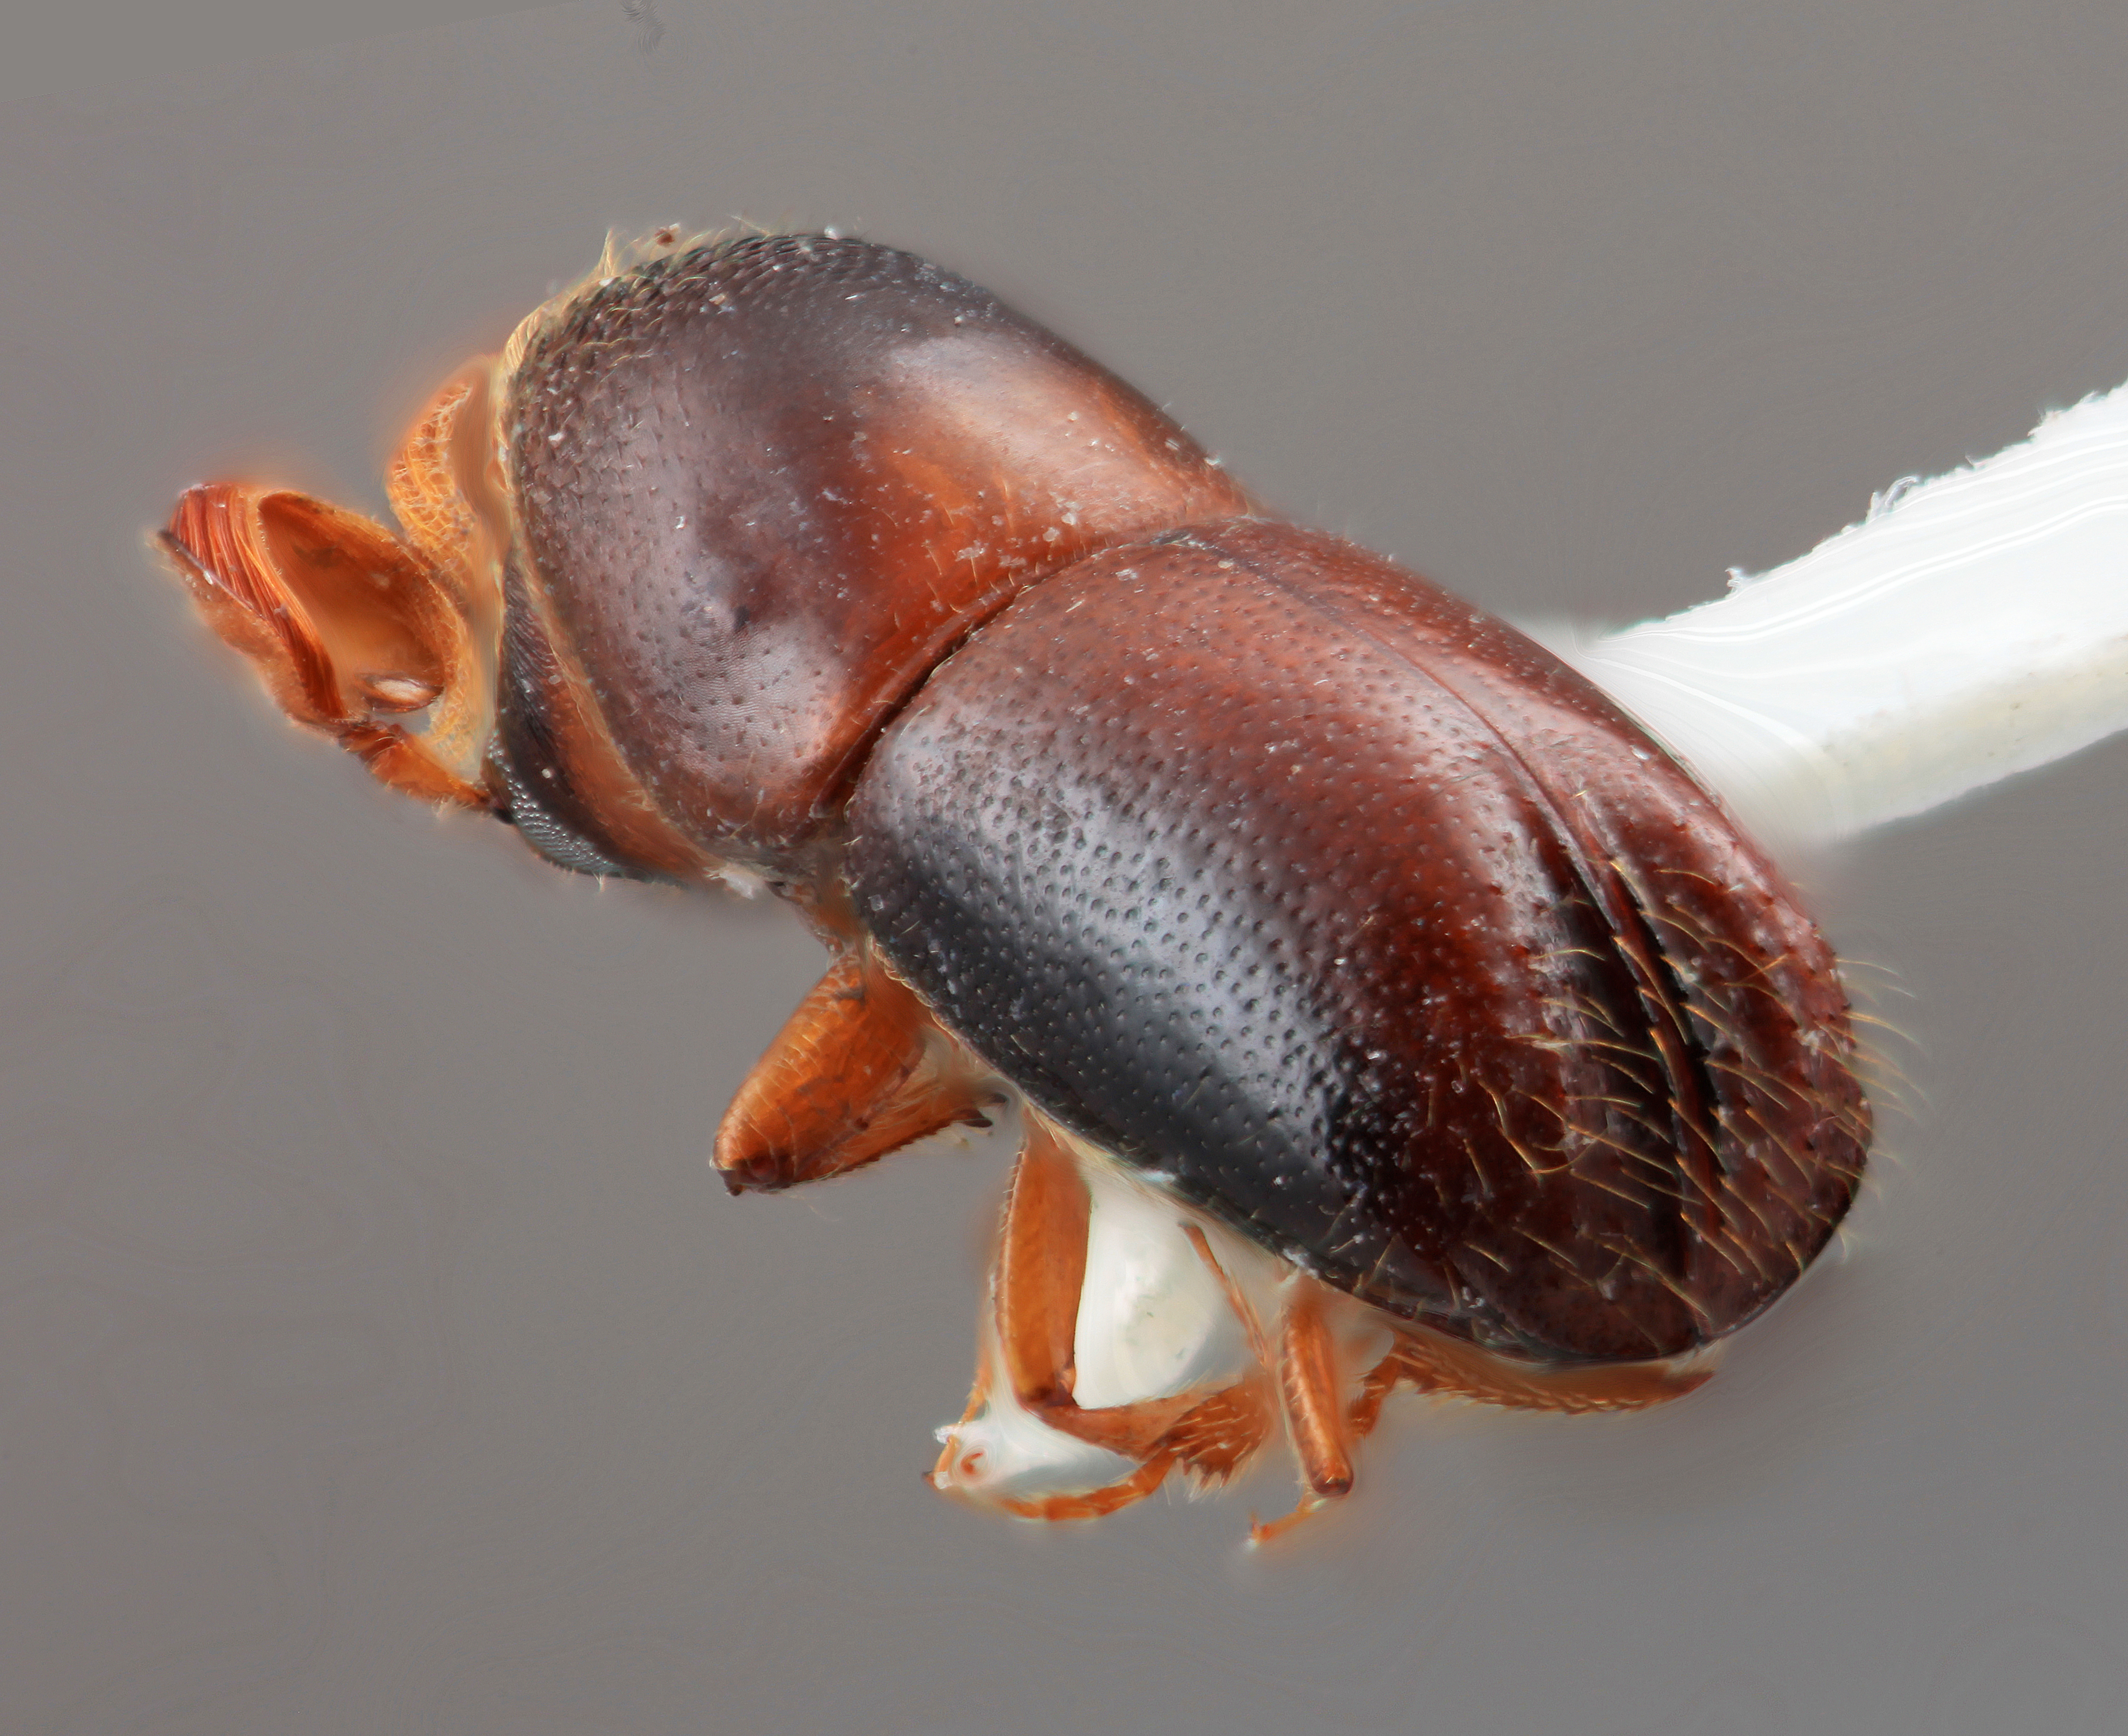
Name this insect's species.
Corthylus tuberosus
